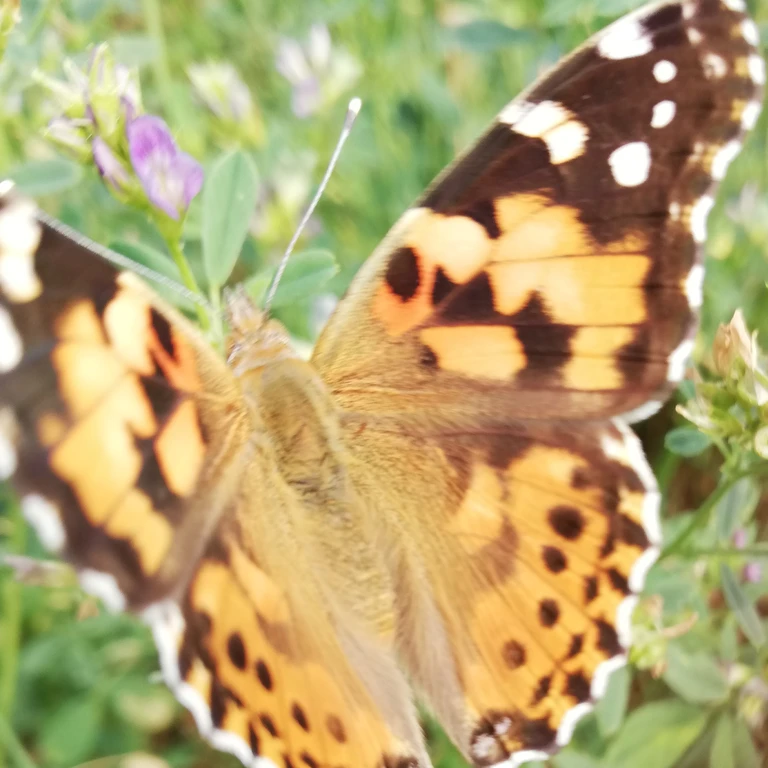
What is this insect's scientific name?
Vanessa cardui
